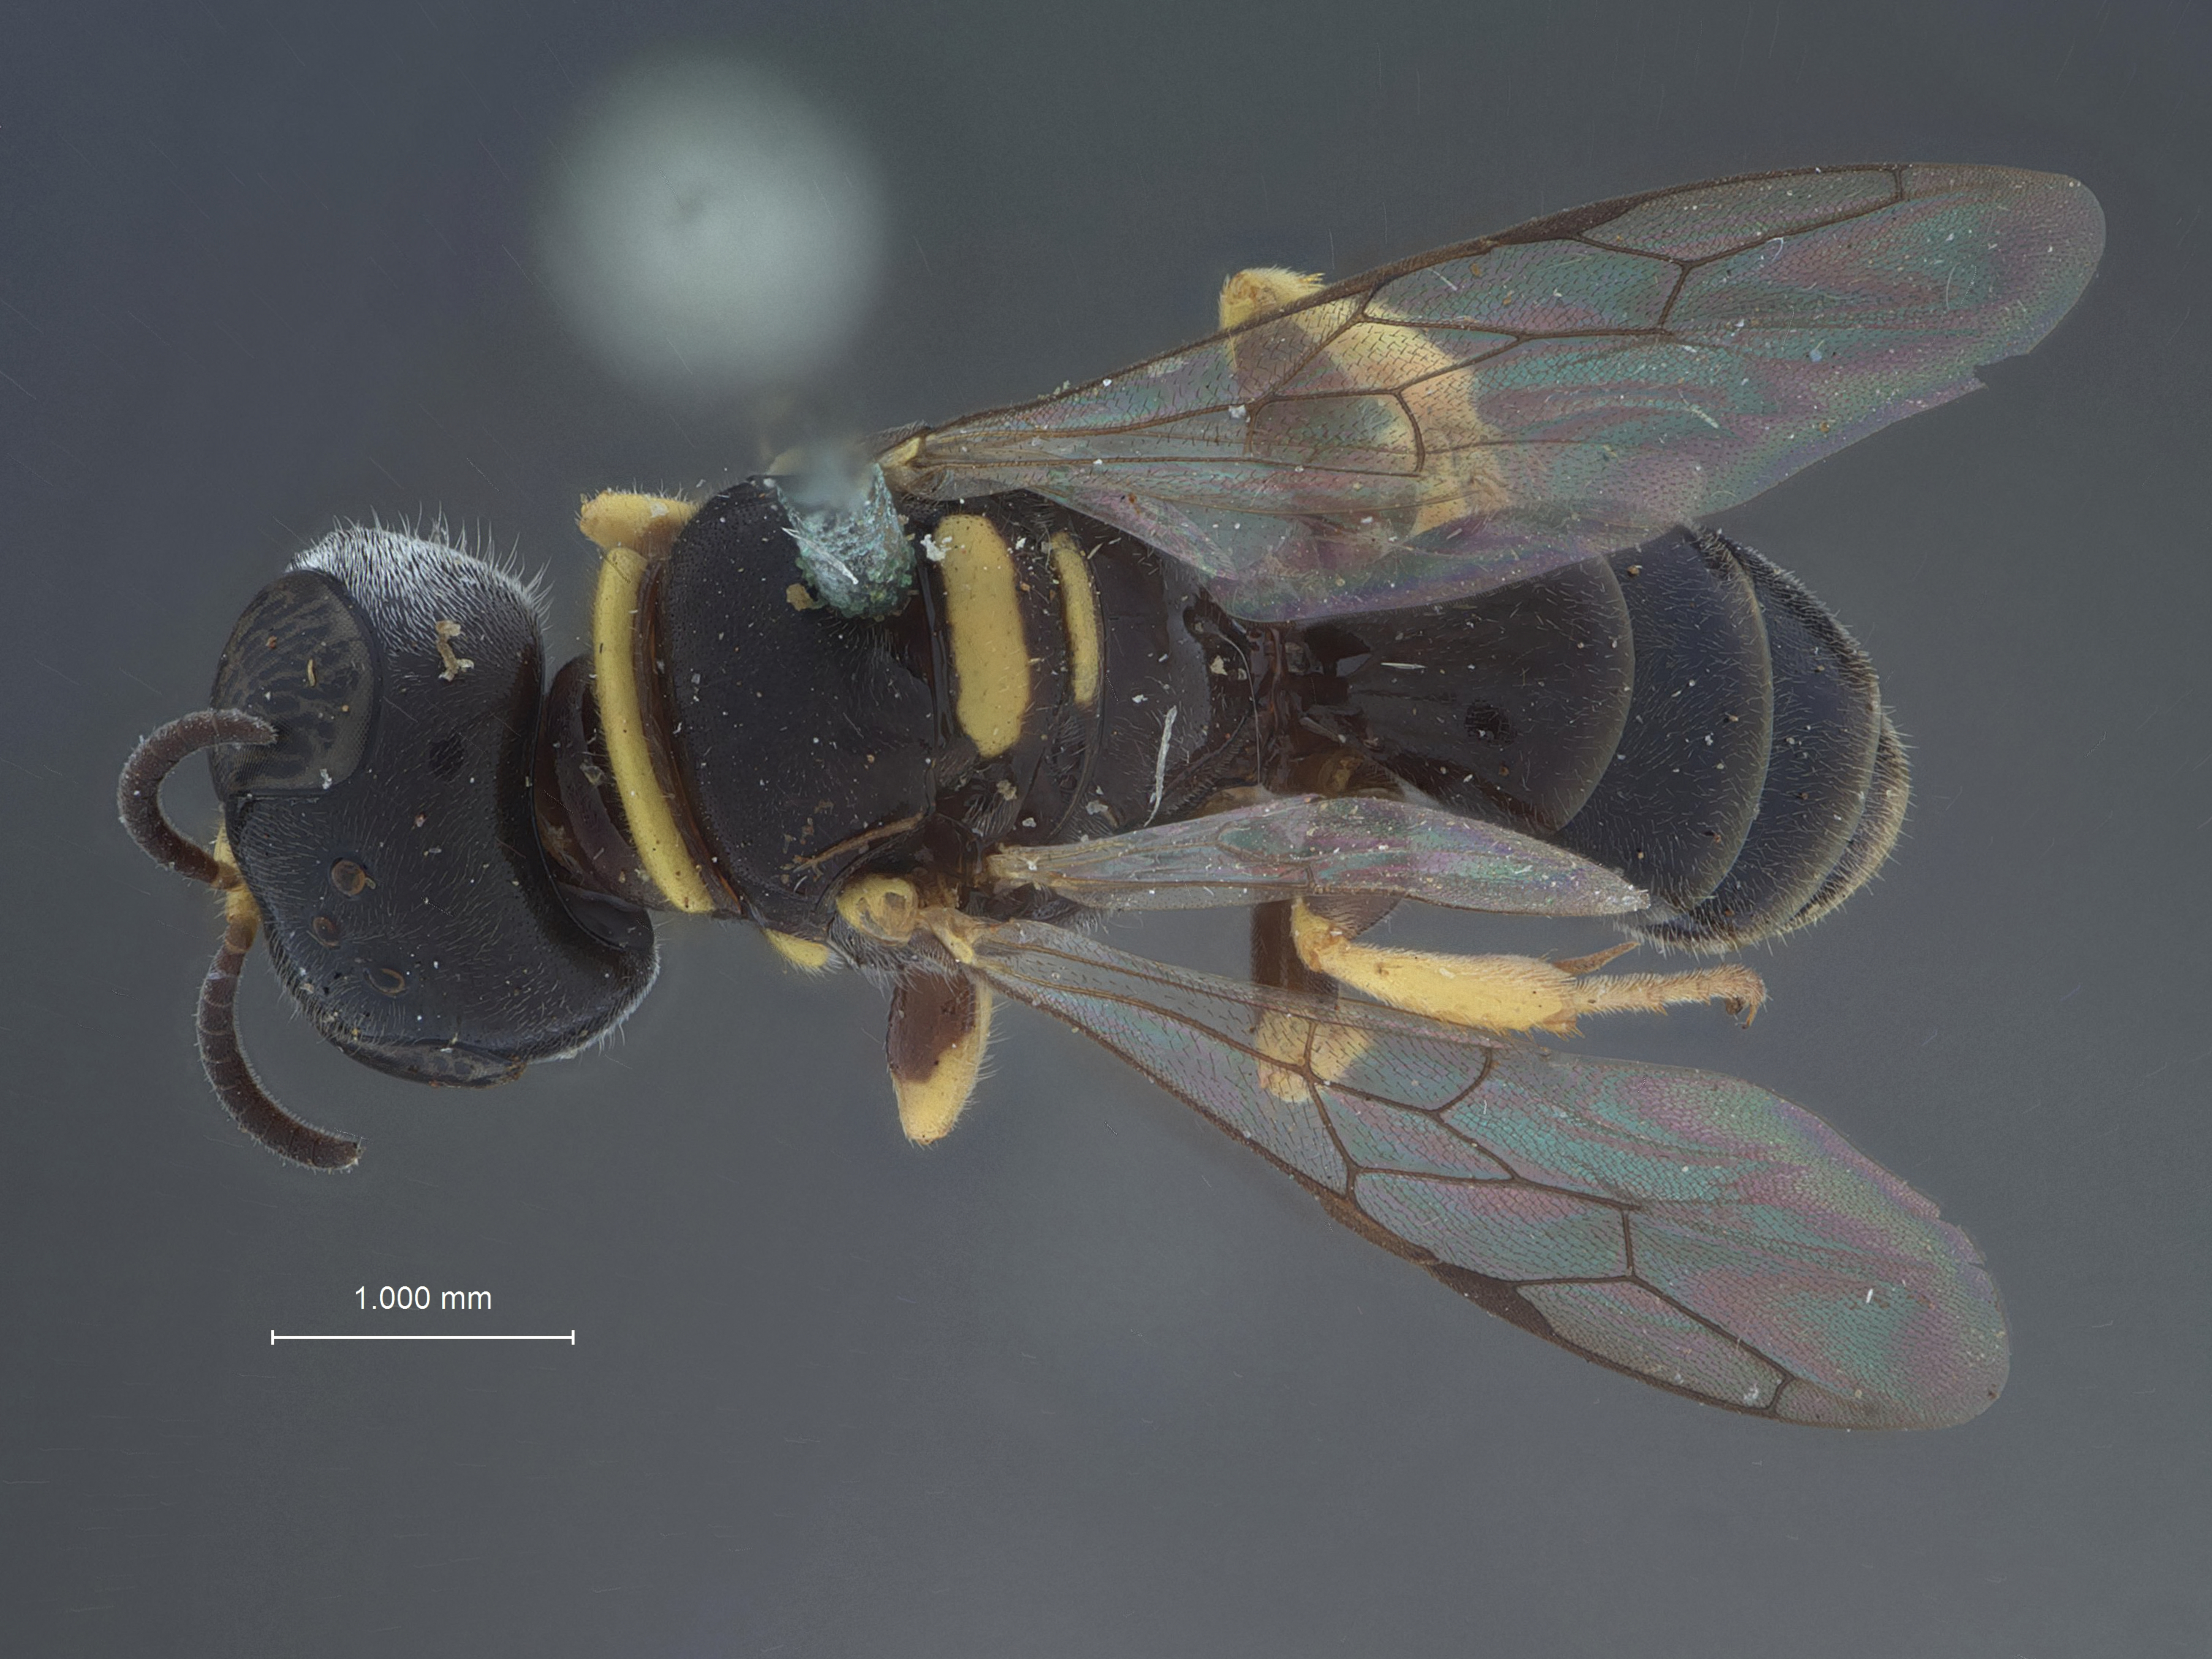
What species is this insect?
Piyuma accepta
